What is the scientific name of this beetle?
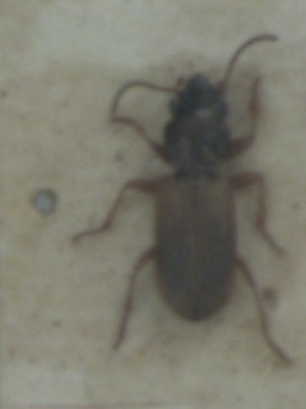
Bembidion laterale
